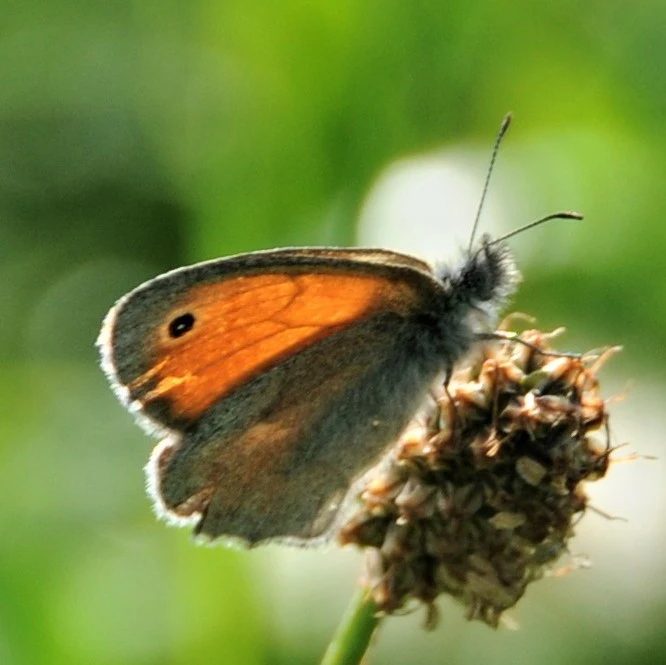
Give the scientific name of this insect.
Coenonympha pamphilus
